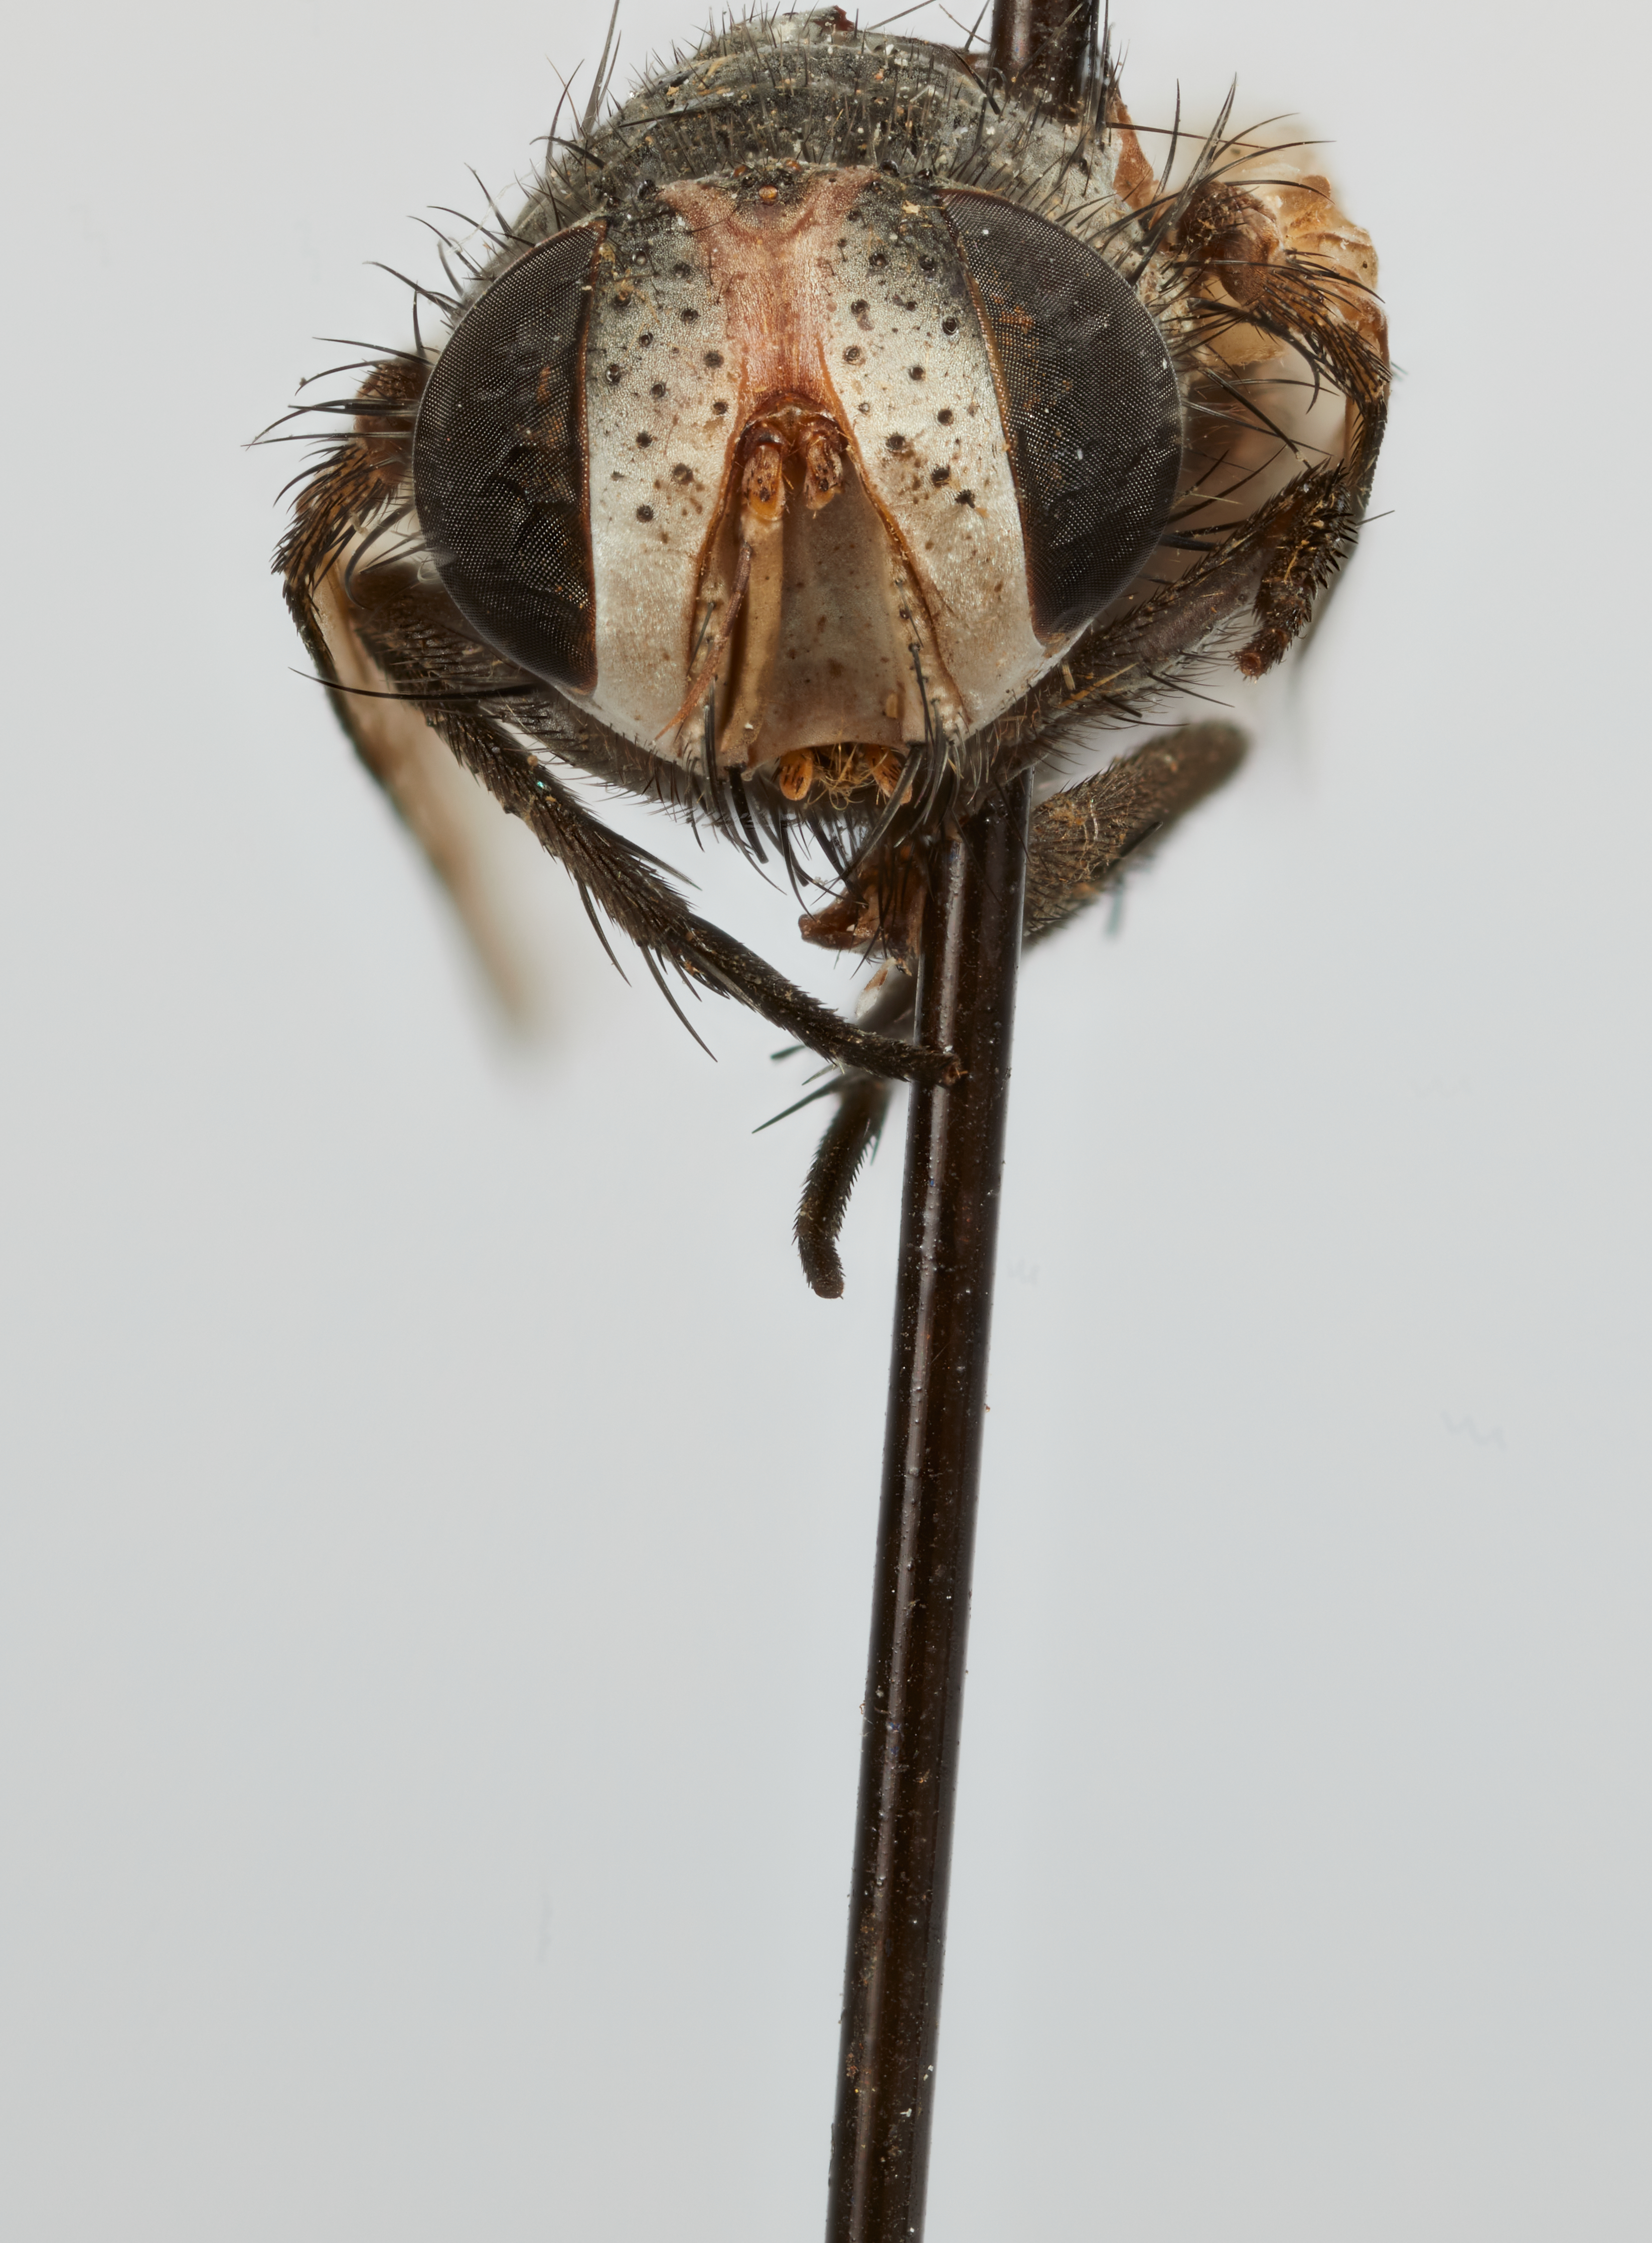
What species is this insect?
Kuwania conspersa
